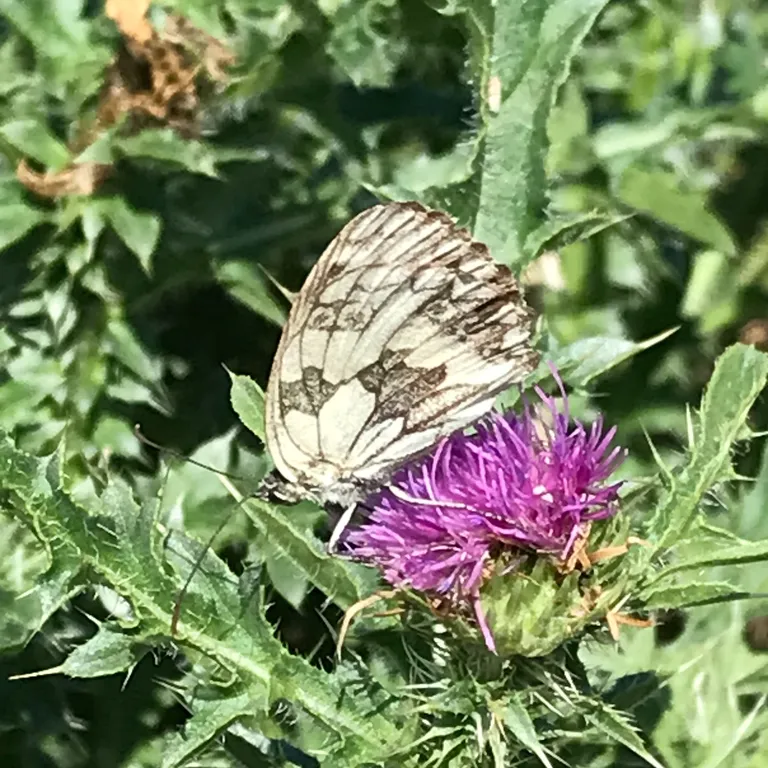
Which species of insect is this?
Melanargia galathea
